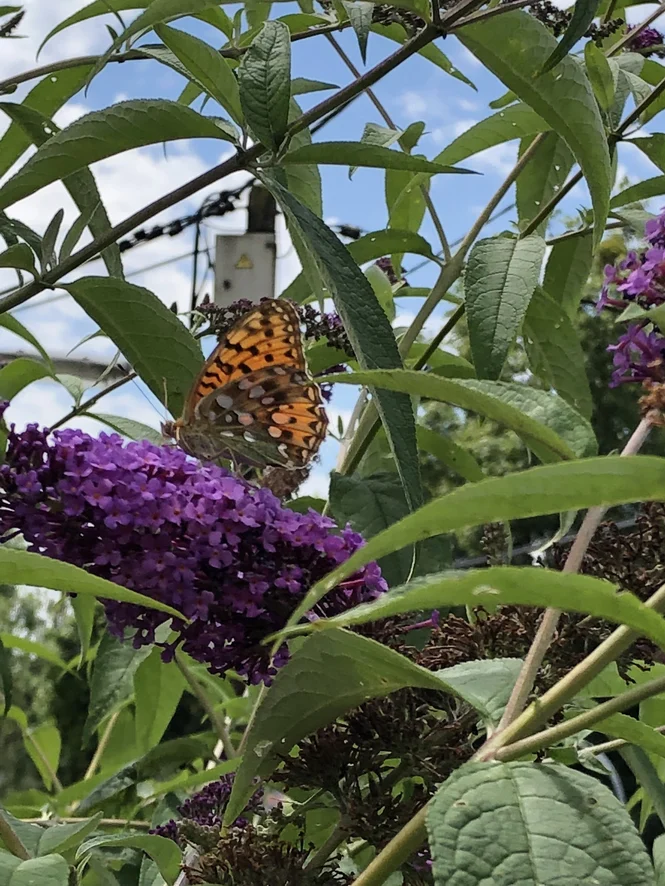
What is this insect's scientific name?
Speyeria aglaja
